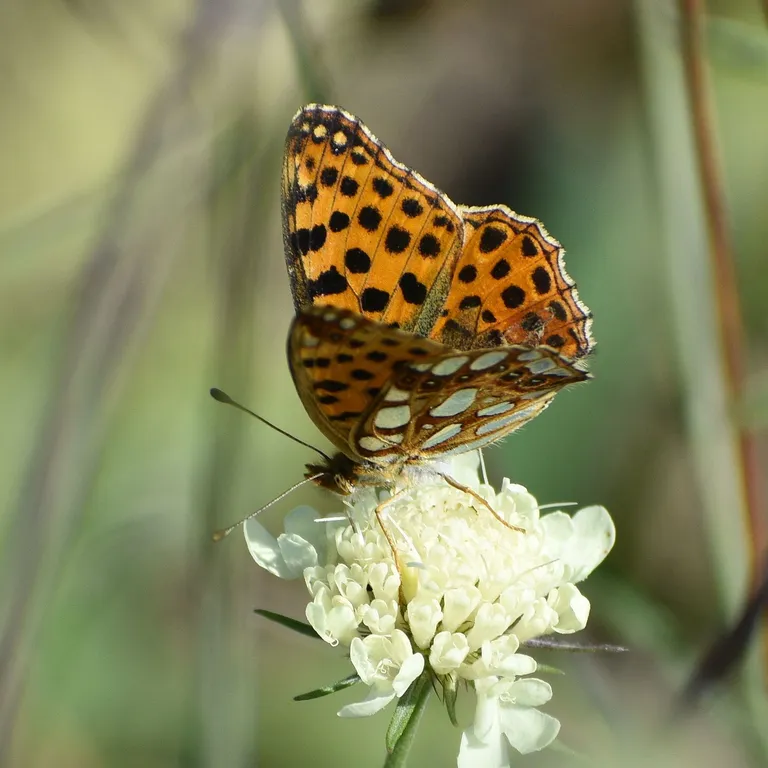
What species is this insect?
Issoria lathonia
